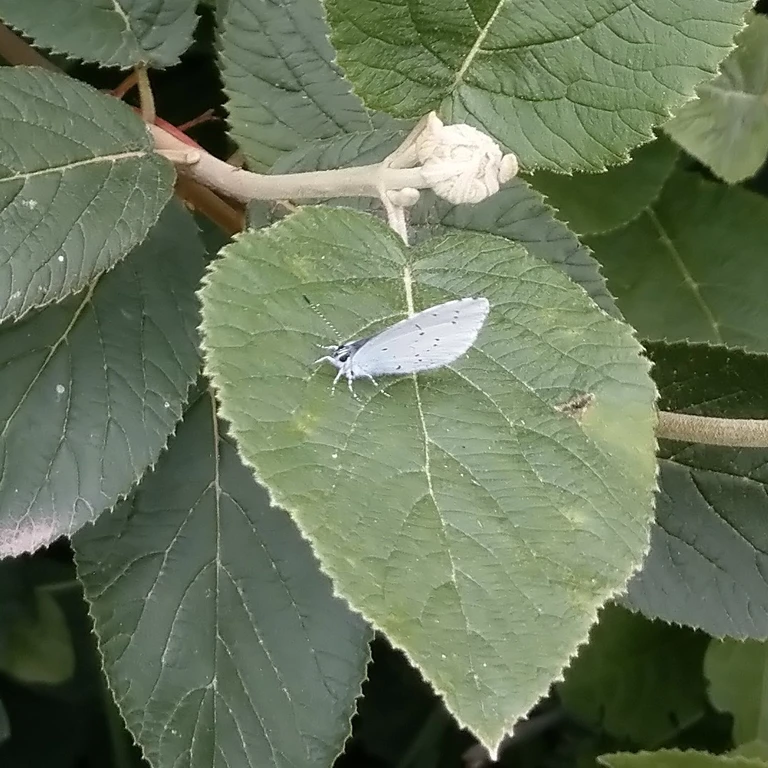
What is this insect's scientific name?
Celastrina argiolus
